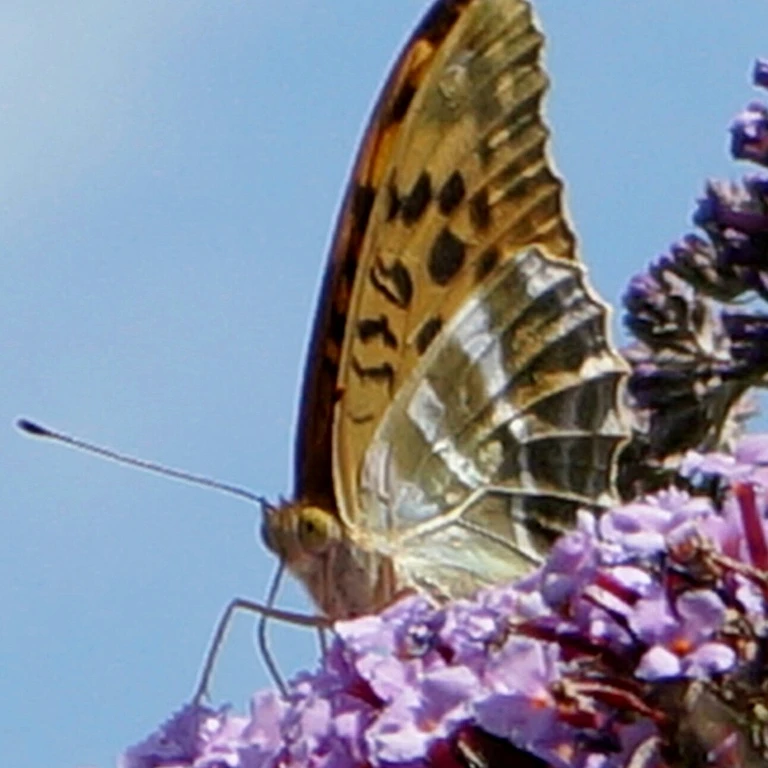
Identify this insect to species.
Argynnis paphia
